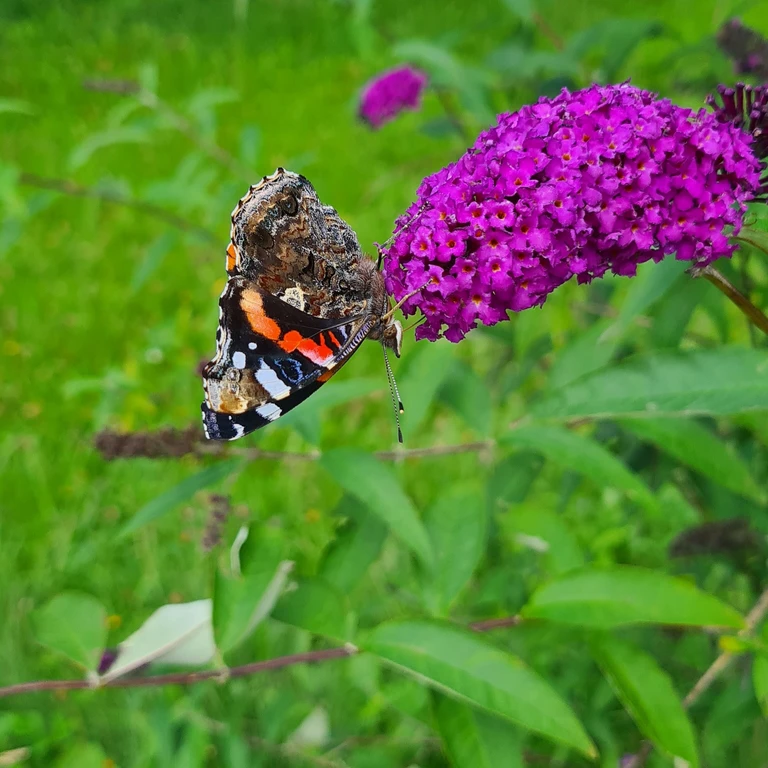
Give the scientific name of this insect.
Vanessa atalanta
